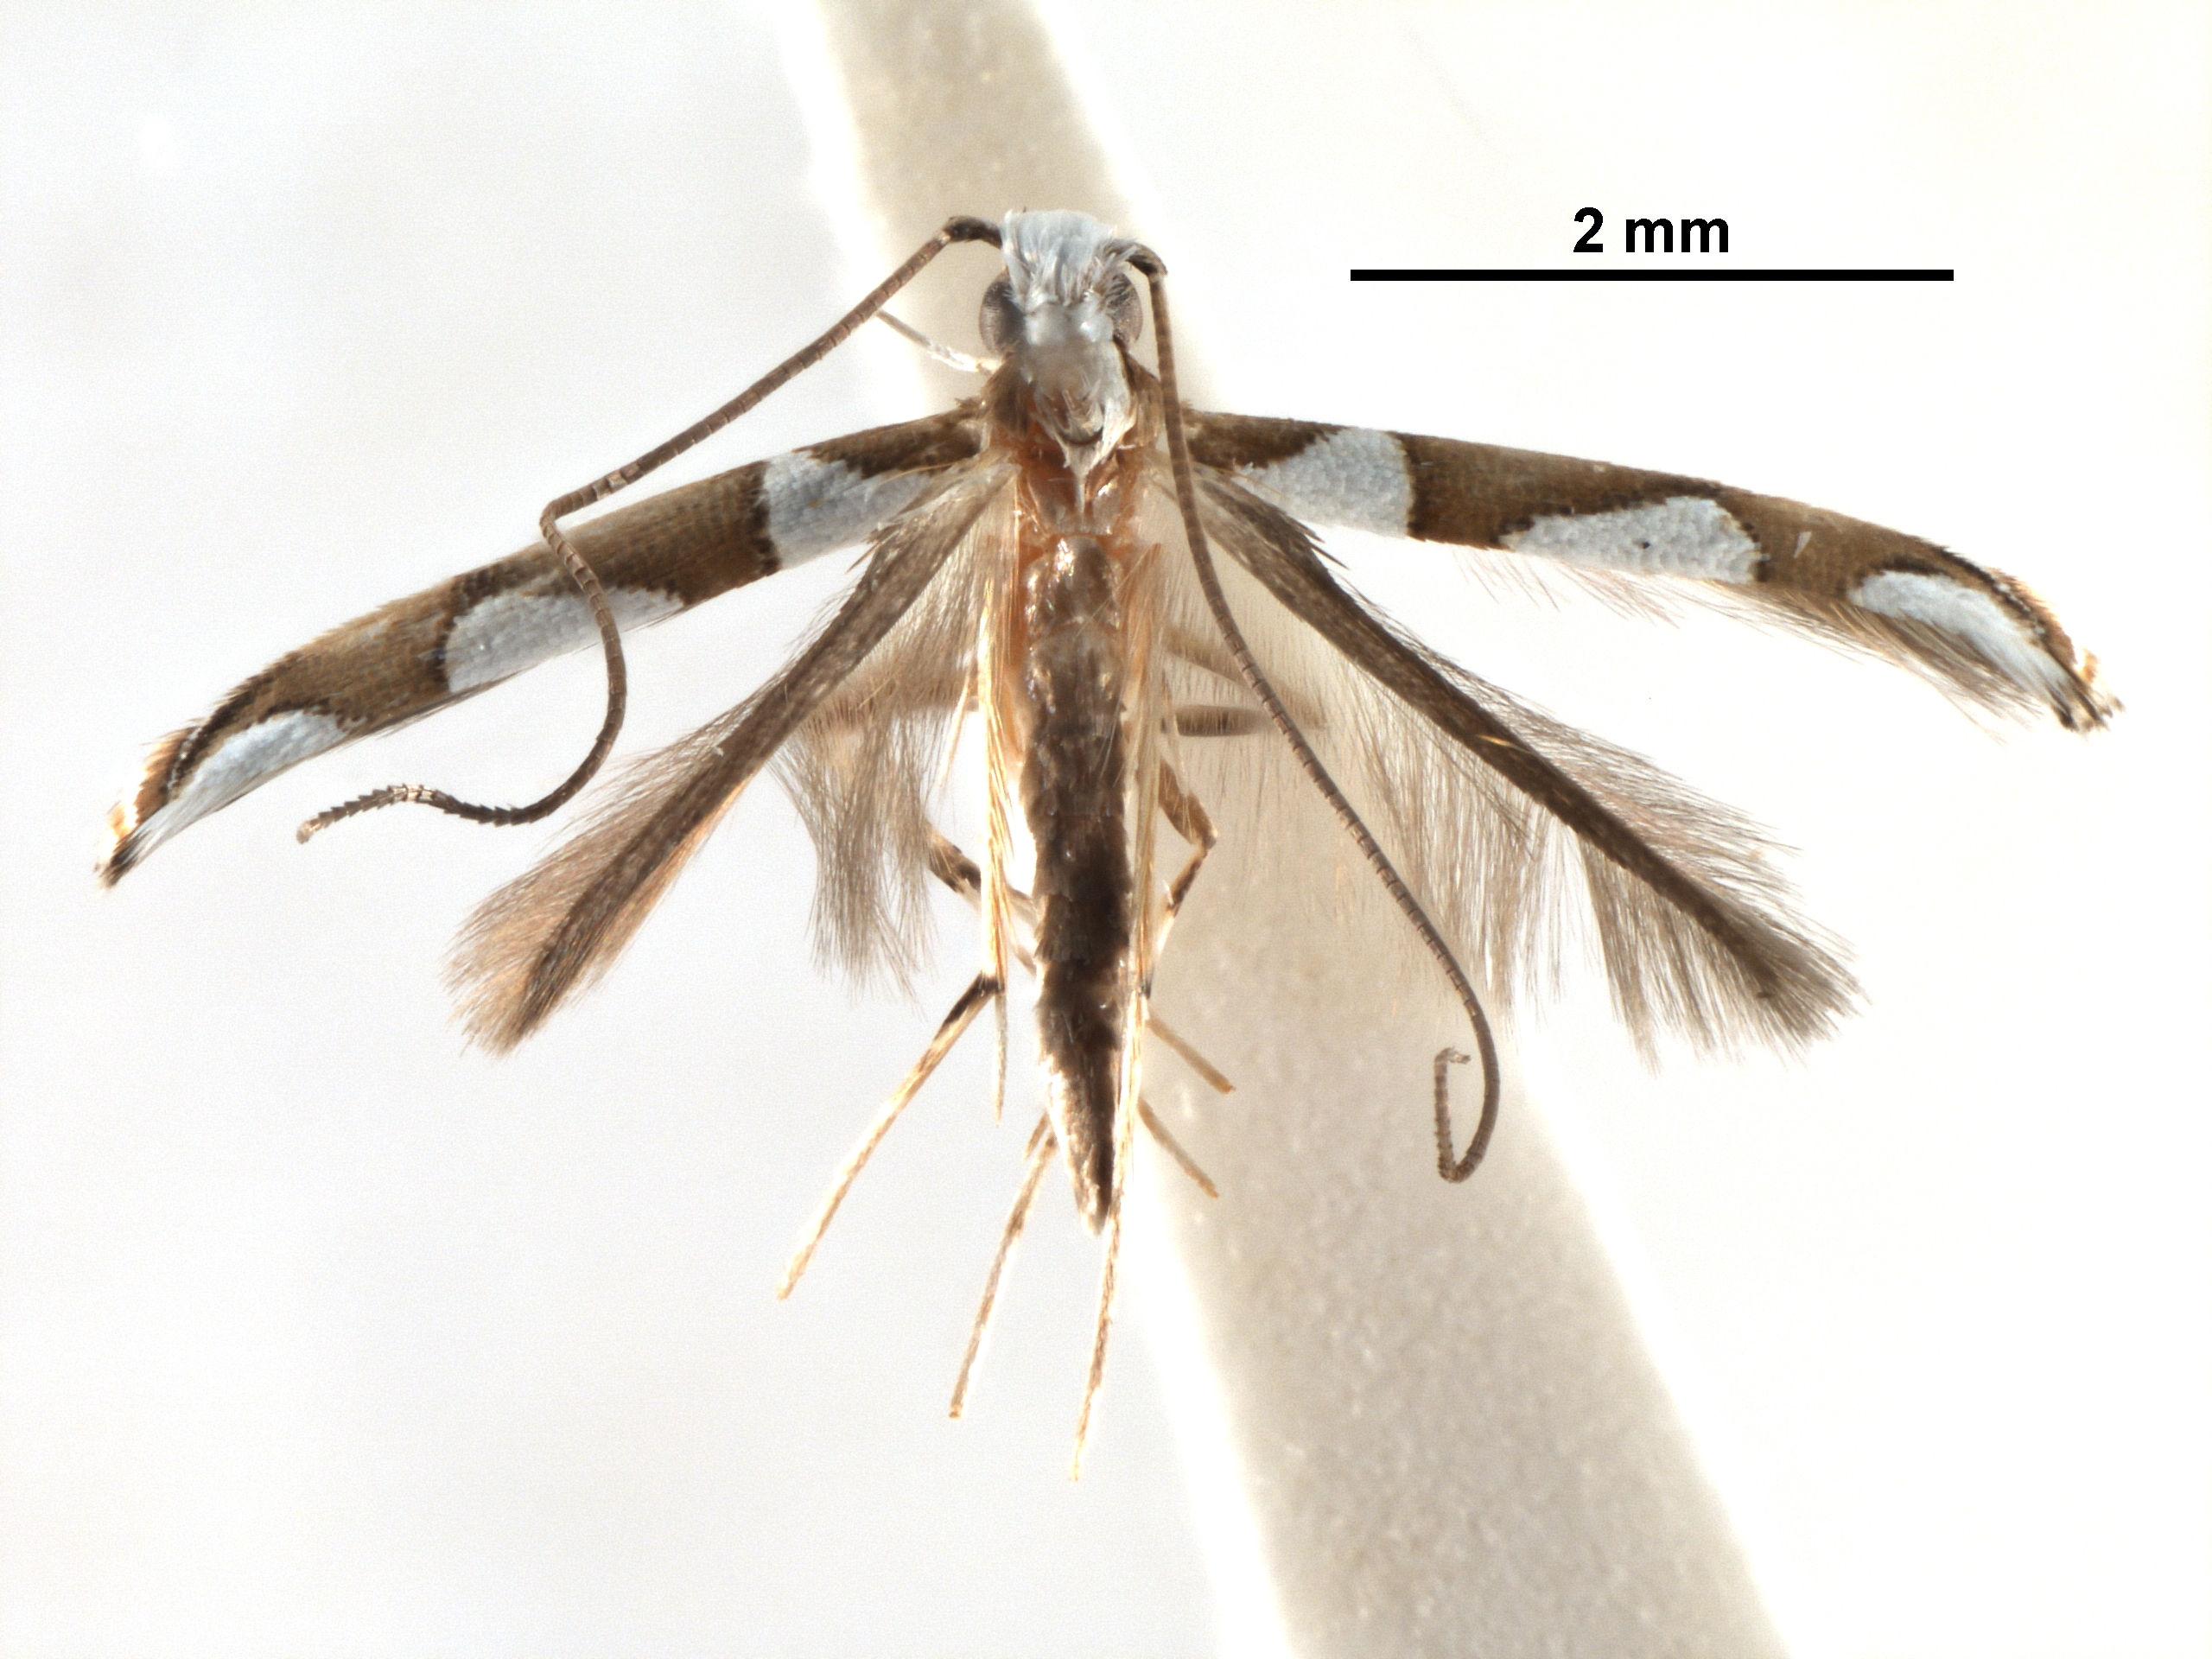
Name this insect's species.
Dialectica sanctaecrucis
